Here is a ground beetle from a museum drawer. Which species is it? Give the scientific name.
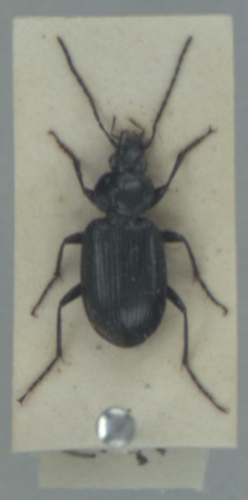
Agonum emarginatum
